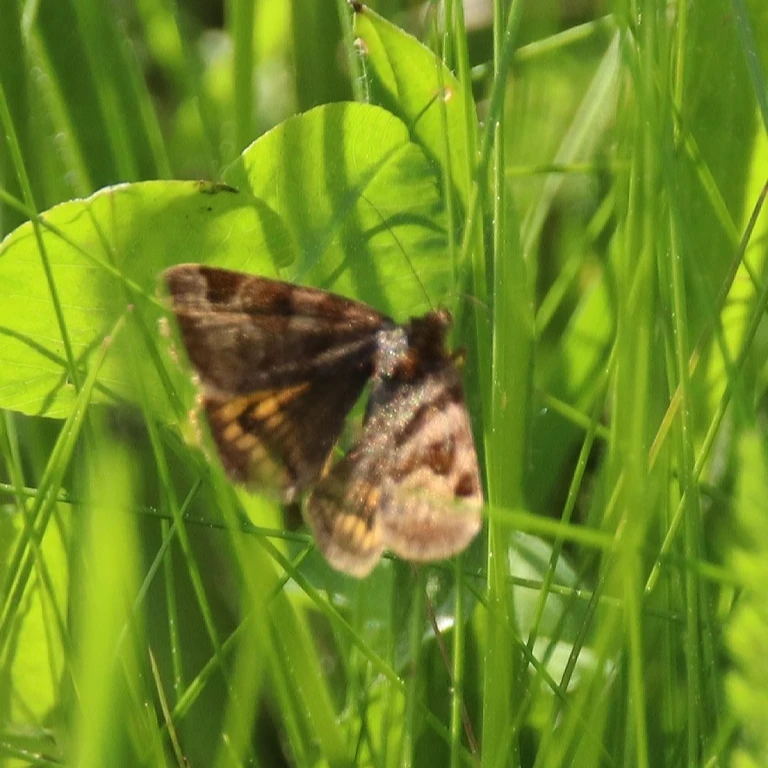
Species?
Euclidia glyphica
